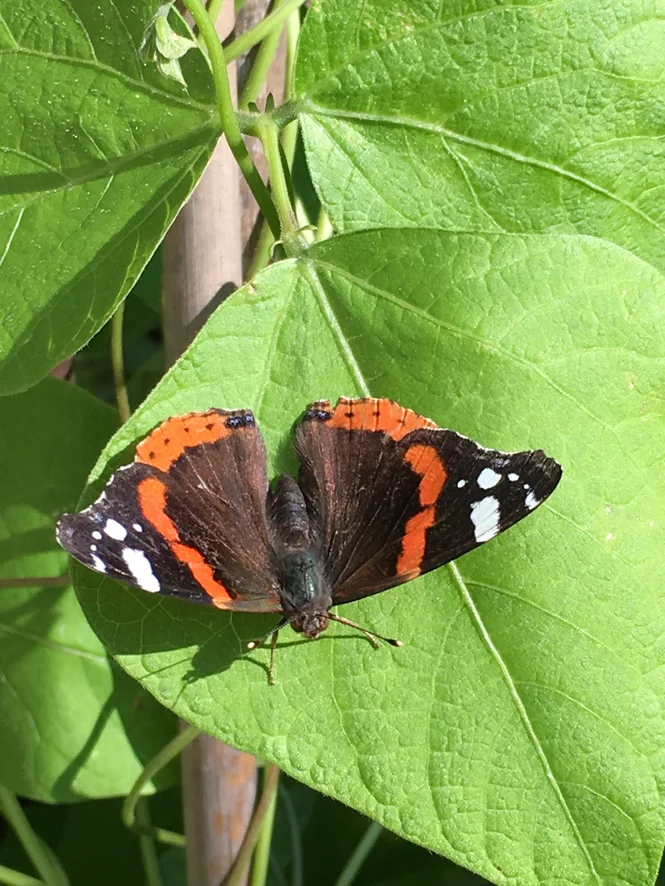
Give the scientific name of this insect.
Vanessa atalanta
